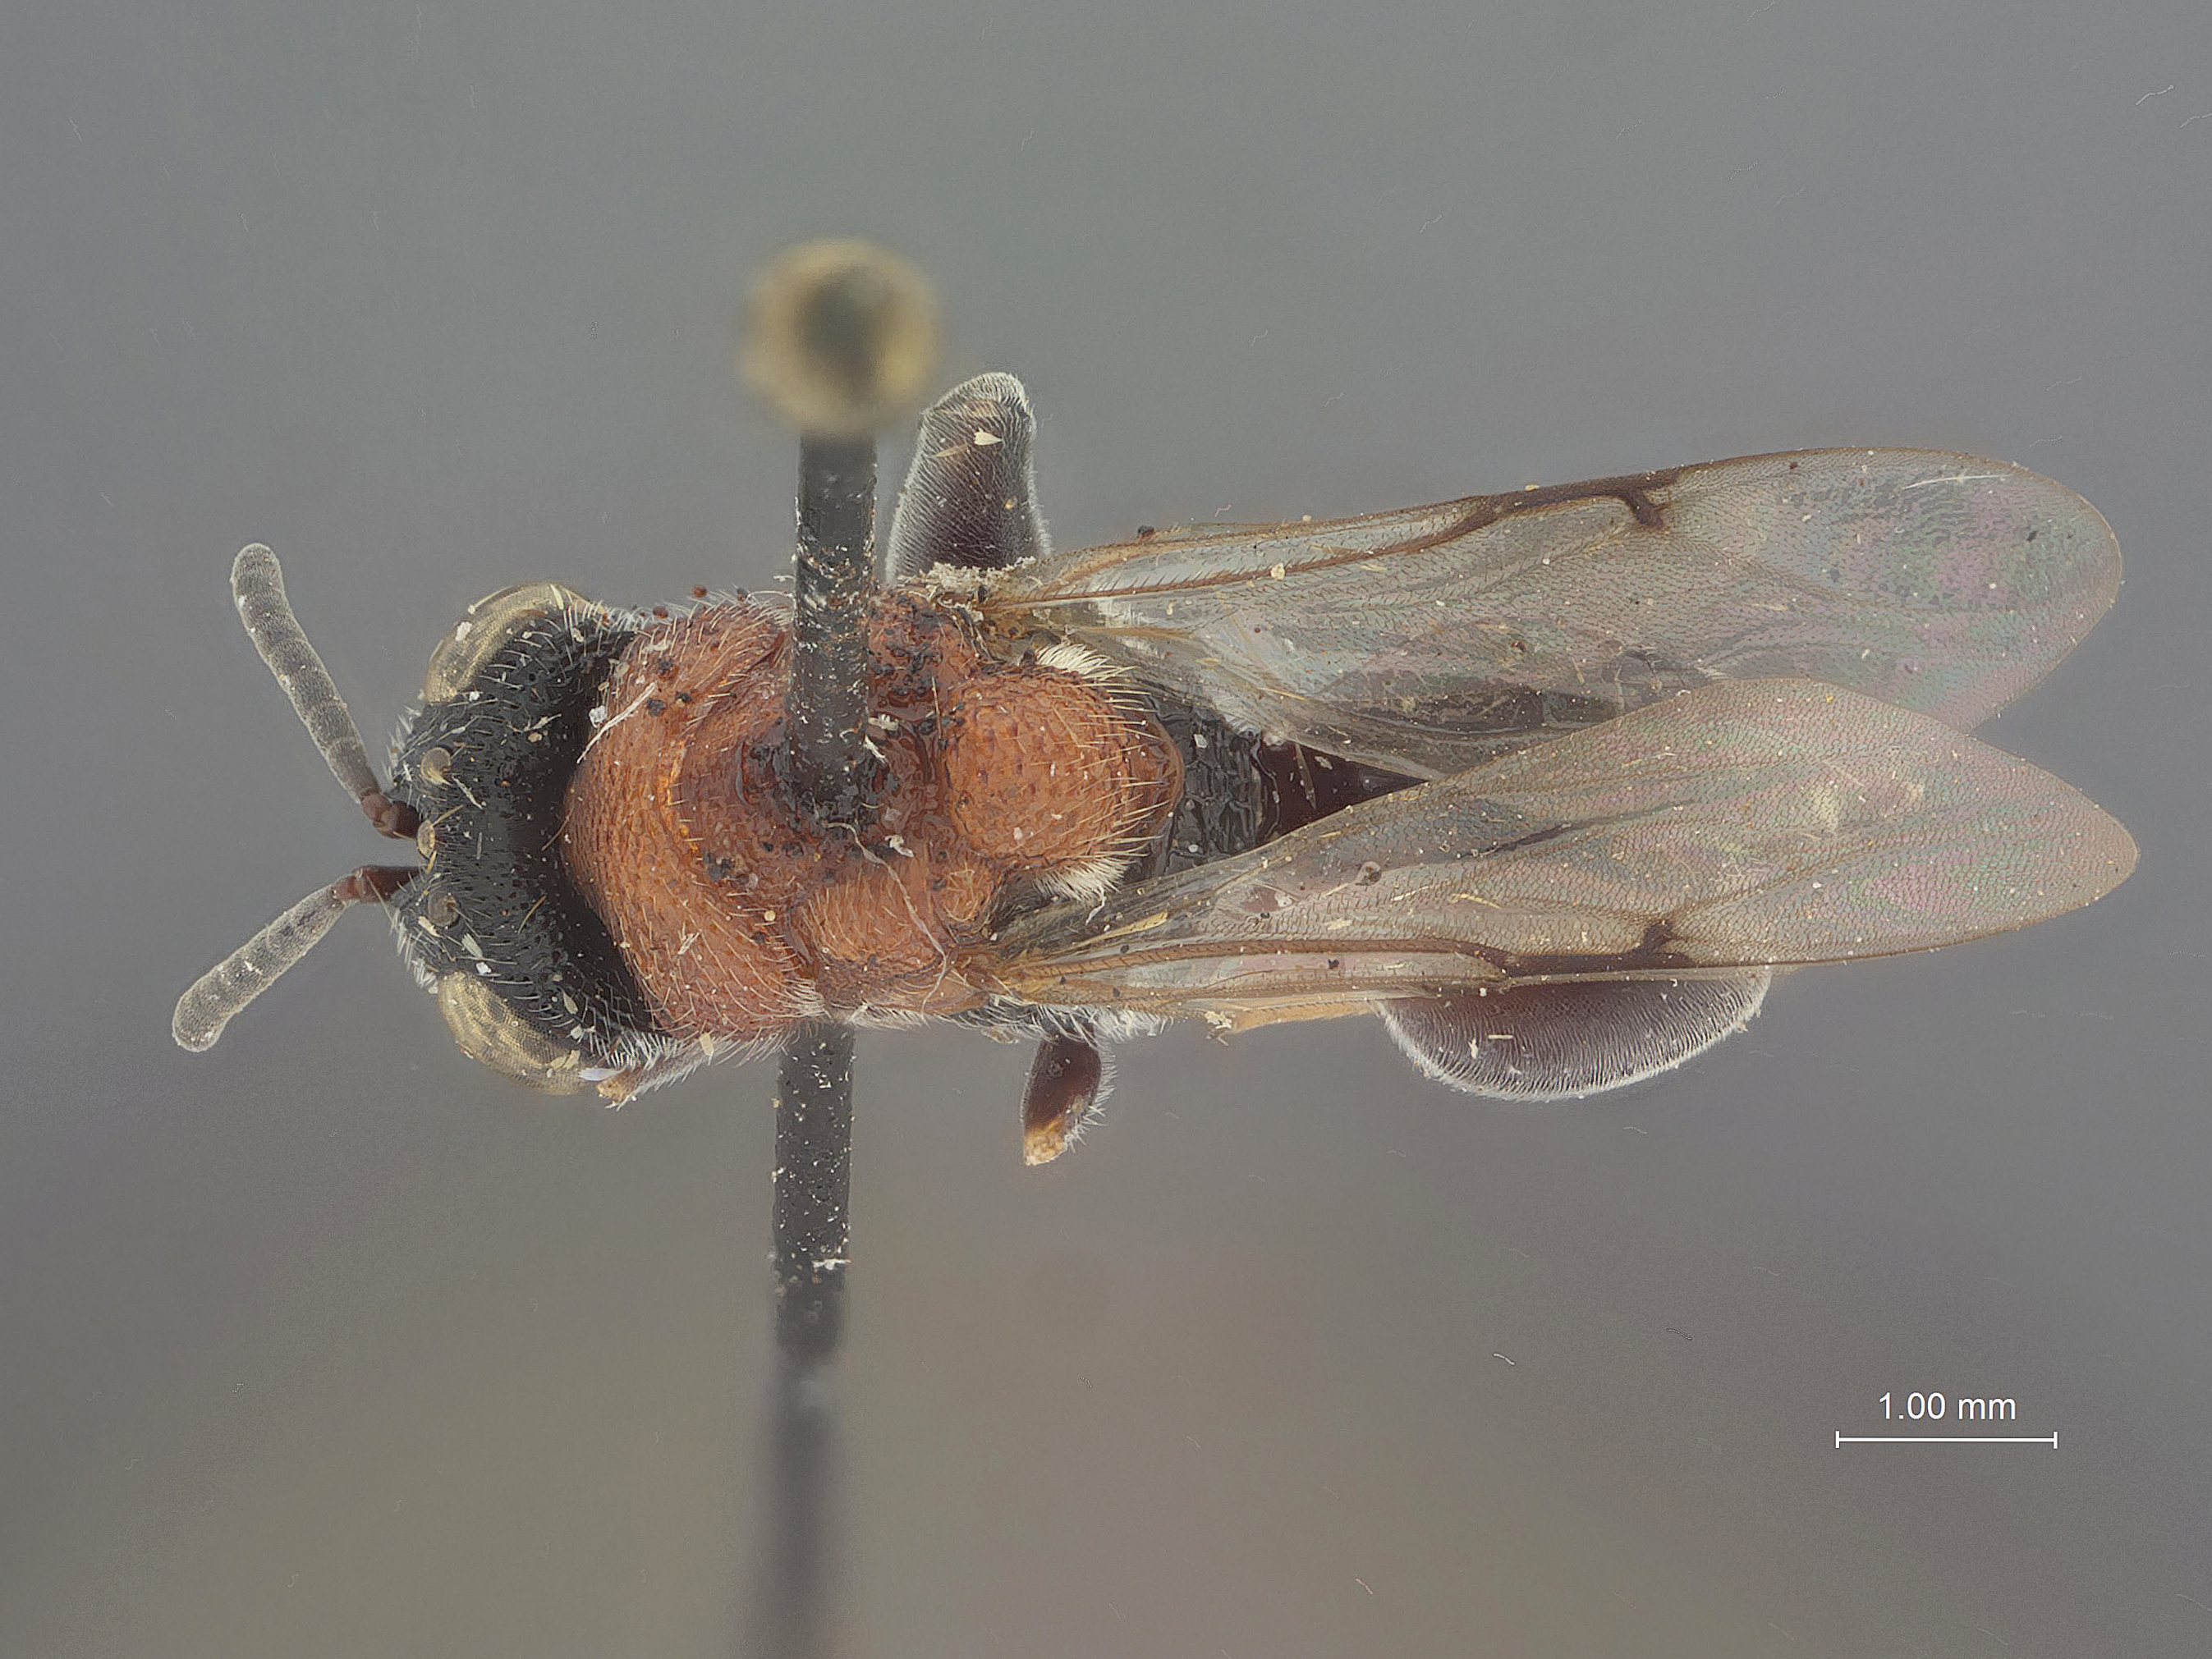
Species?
Trigonura luzonensis
